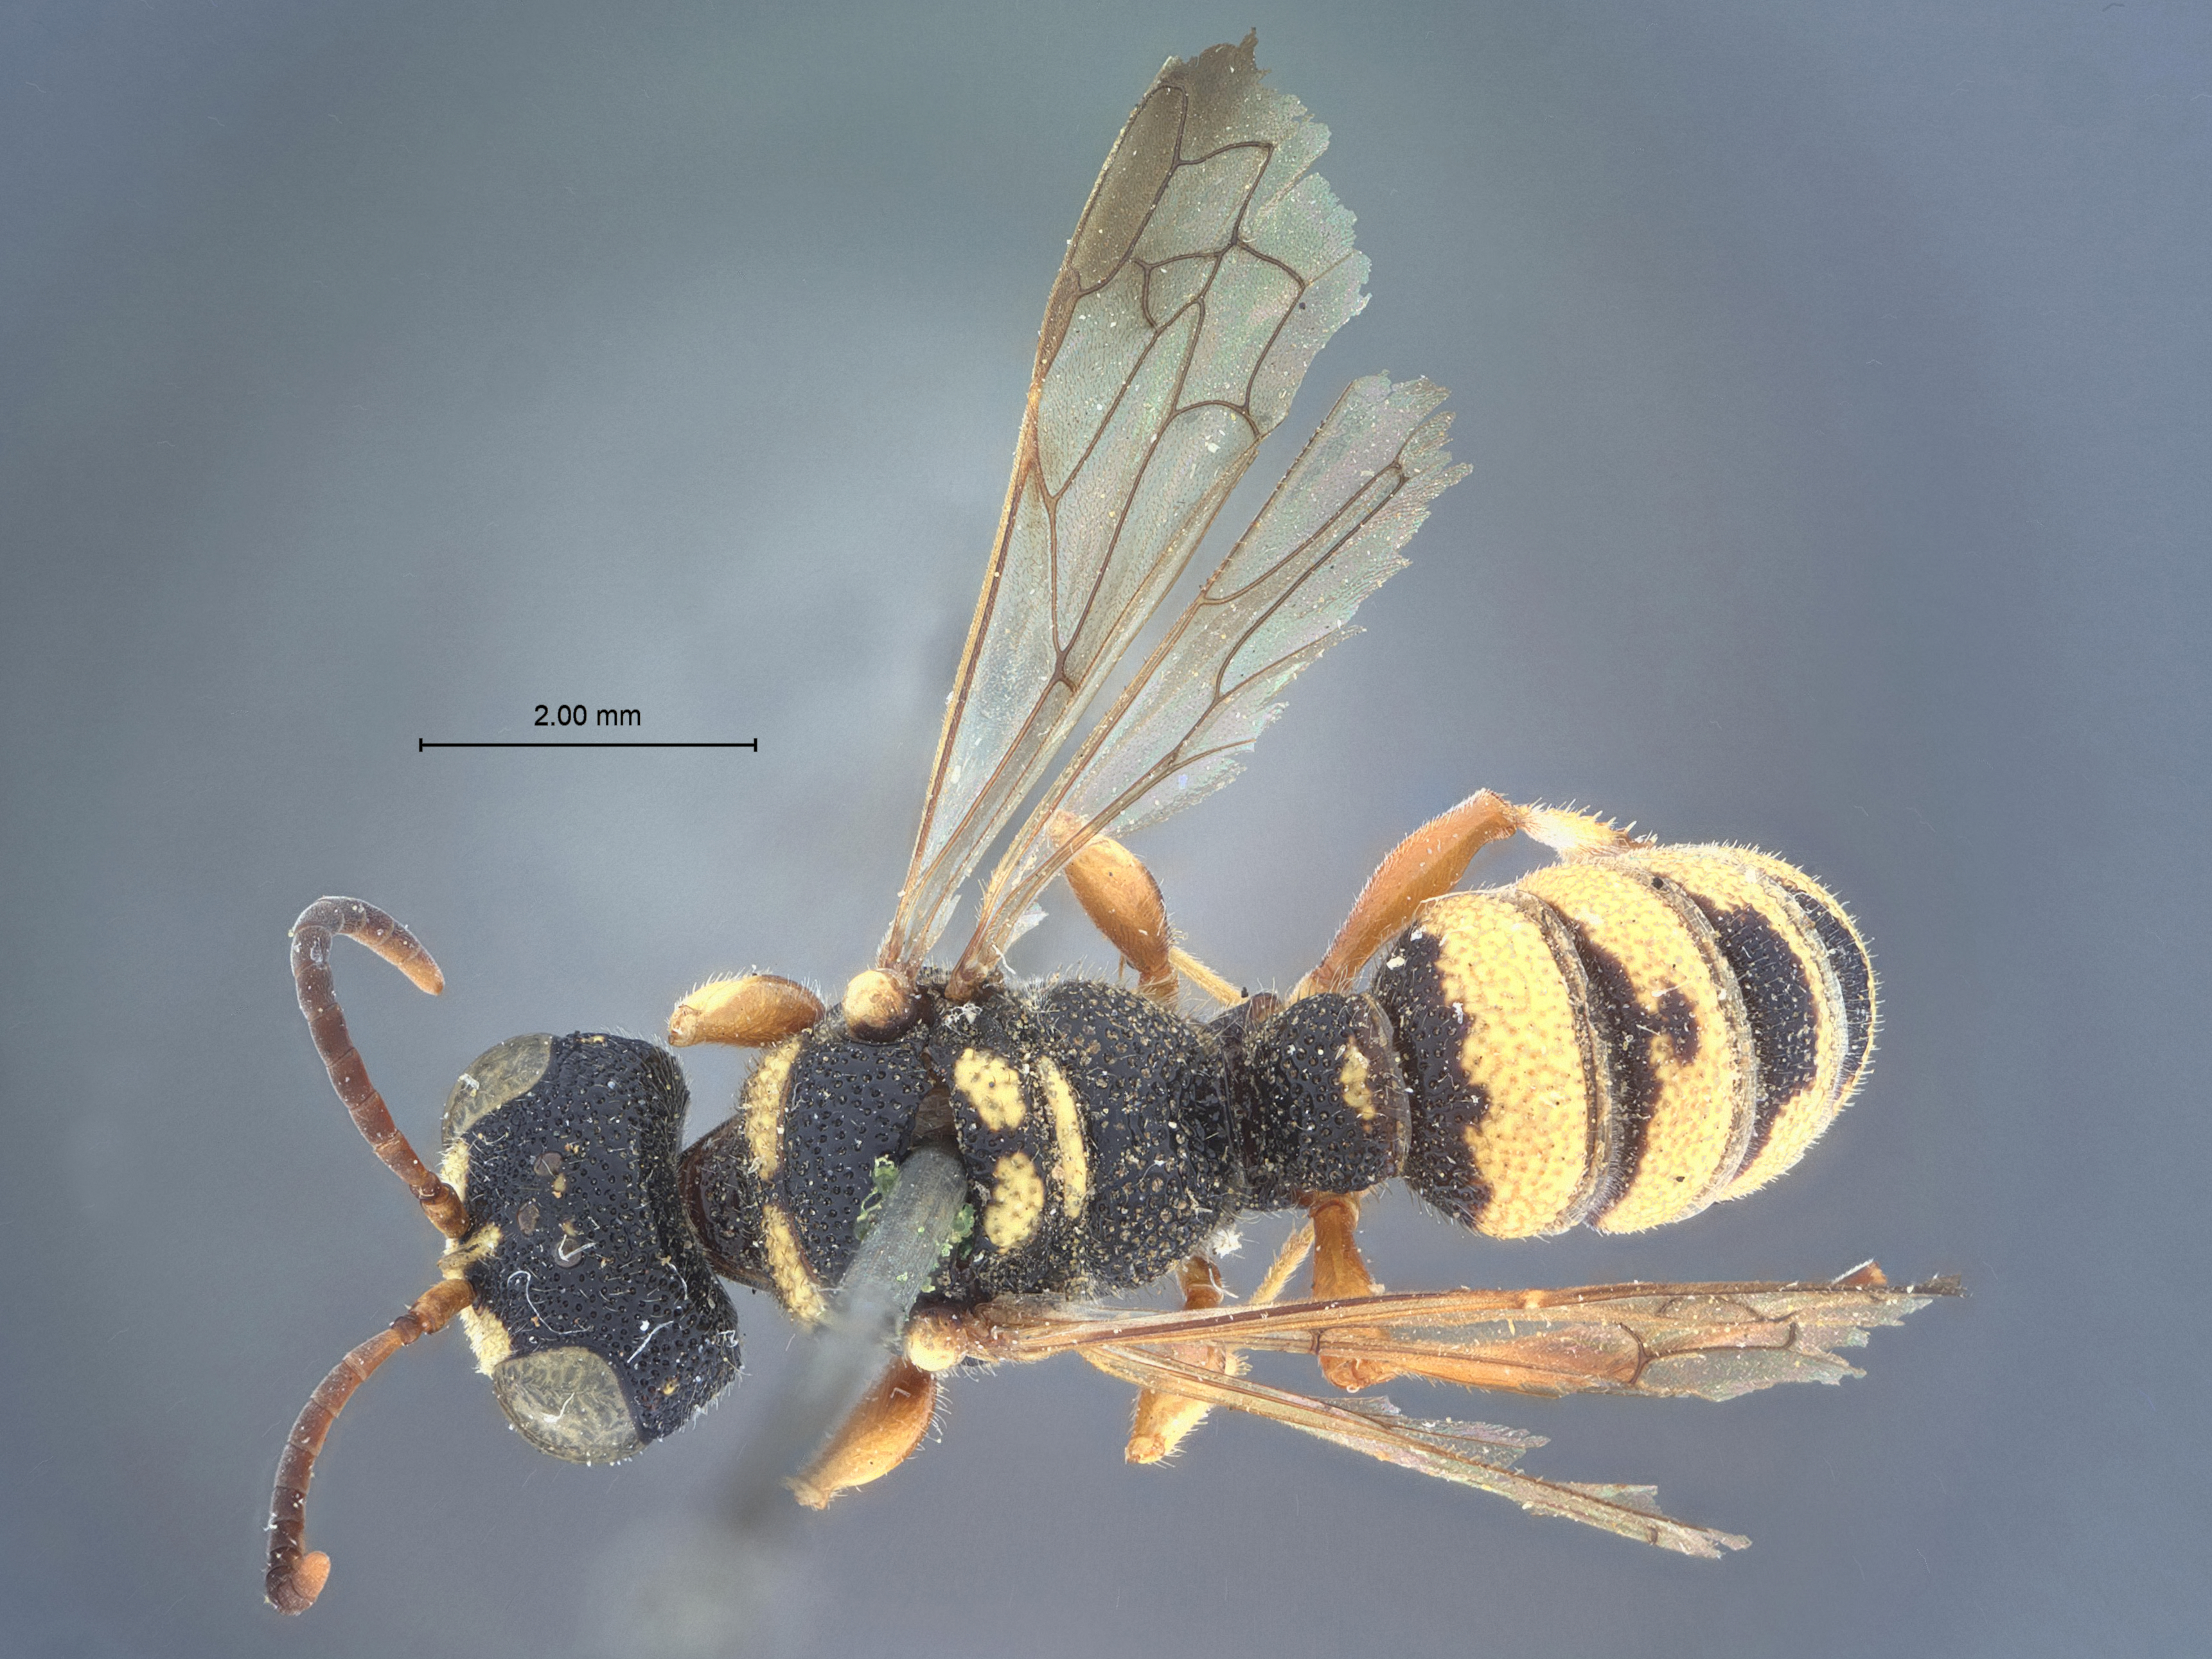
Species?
Cerceris solidaginis
